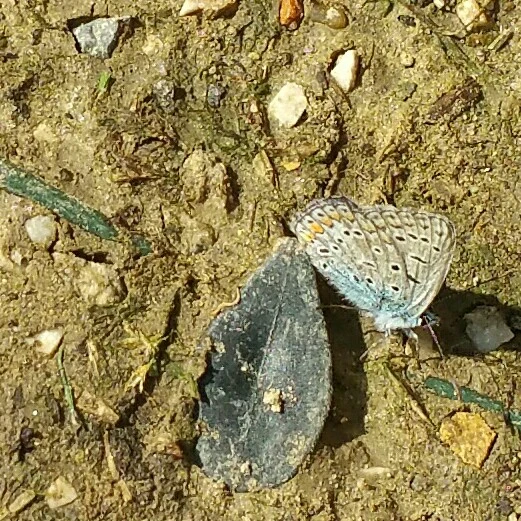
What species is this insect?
Polyommatus icarus
